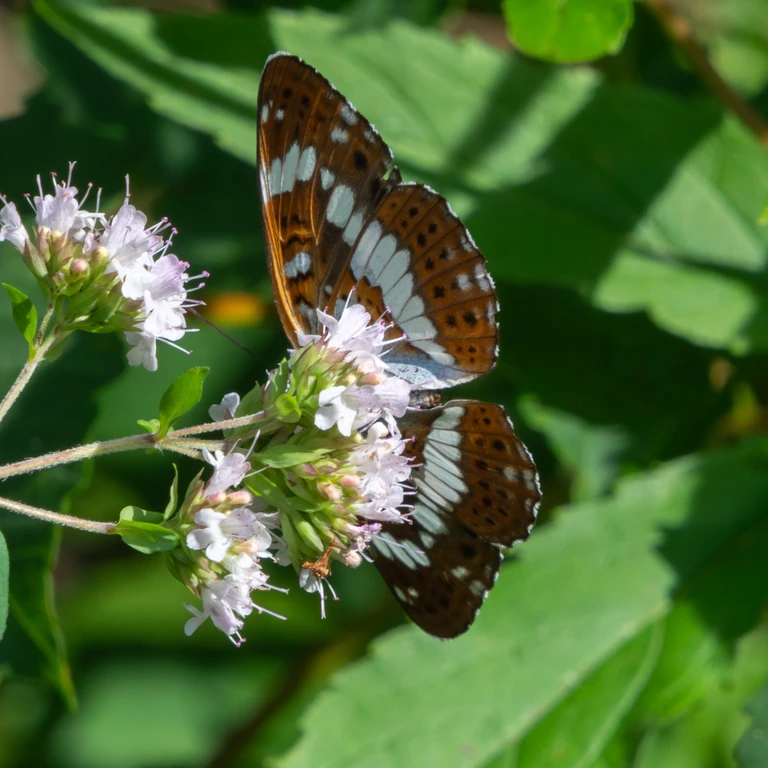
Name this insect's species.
Limenitis camilla (also Ladoga camilla)
